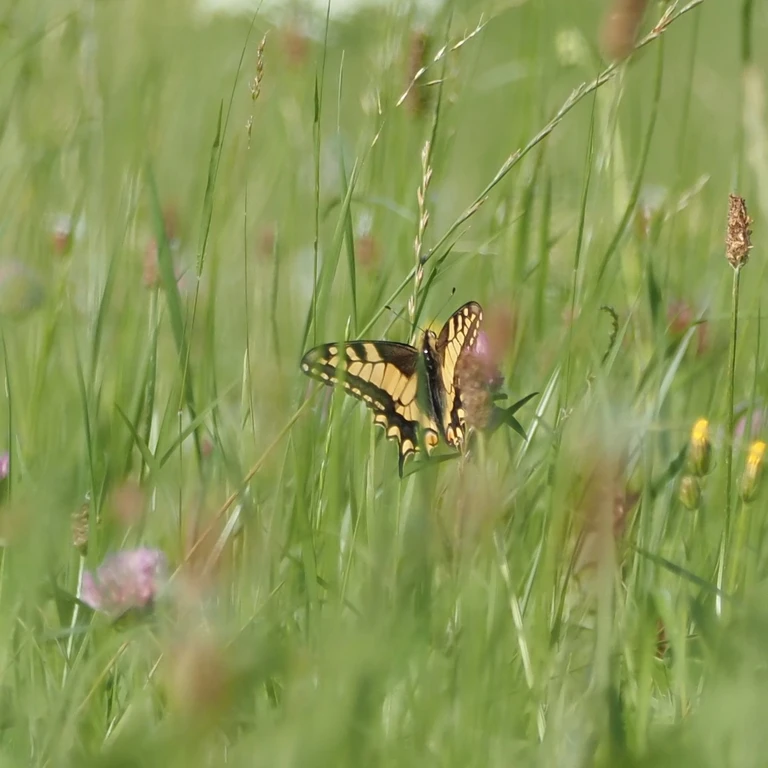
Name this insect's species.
Papilio machaon
